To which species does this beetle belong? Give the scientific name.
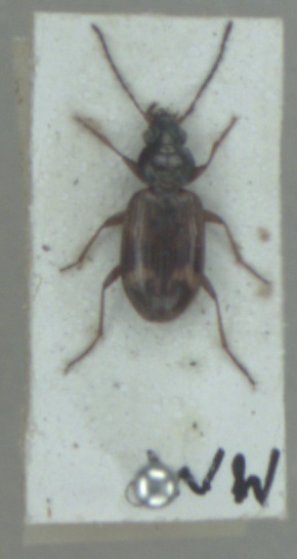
Bembidion dentellum
